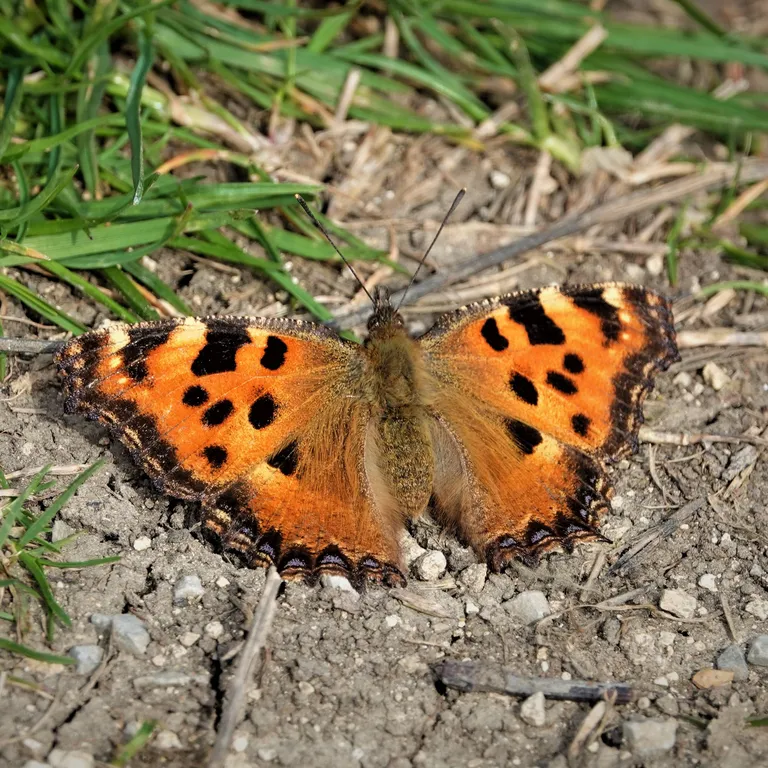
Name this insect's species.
Nymphalis polychloros
